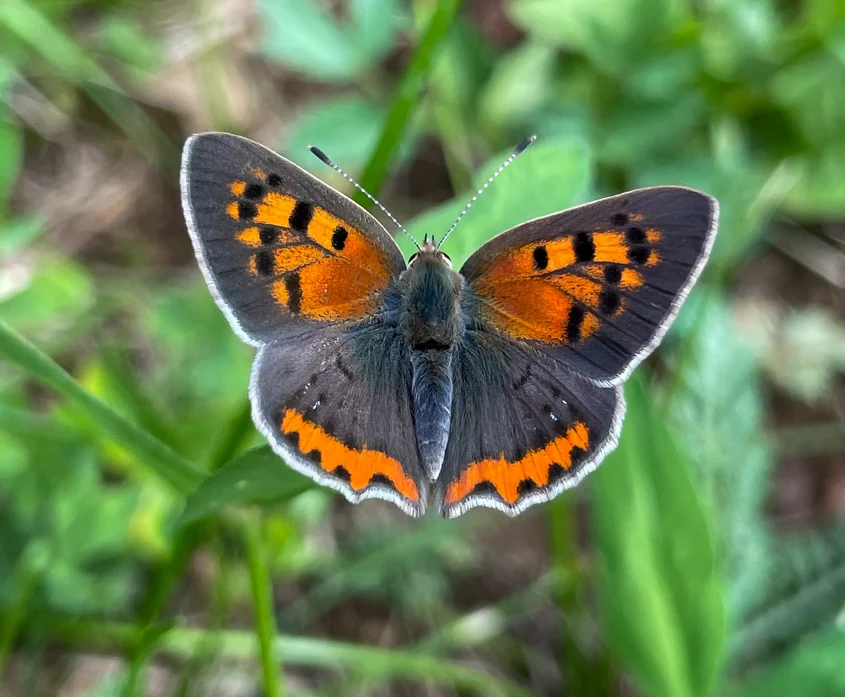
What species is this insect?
Lycaena phlaeas
